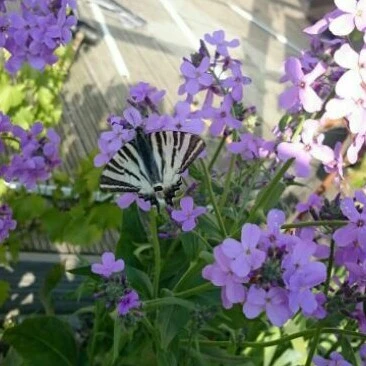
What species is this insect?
Iphiclides podalirius
